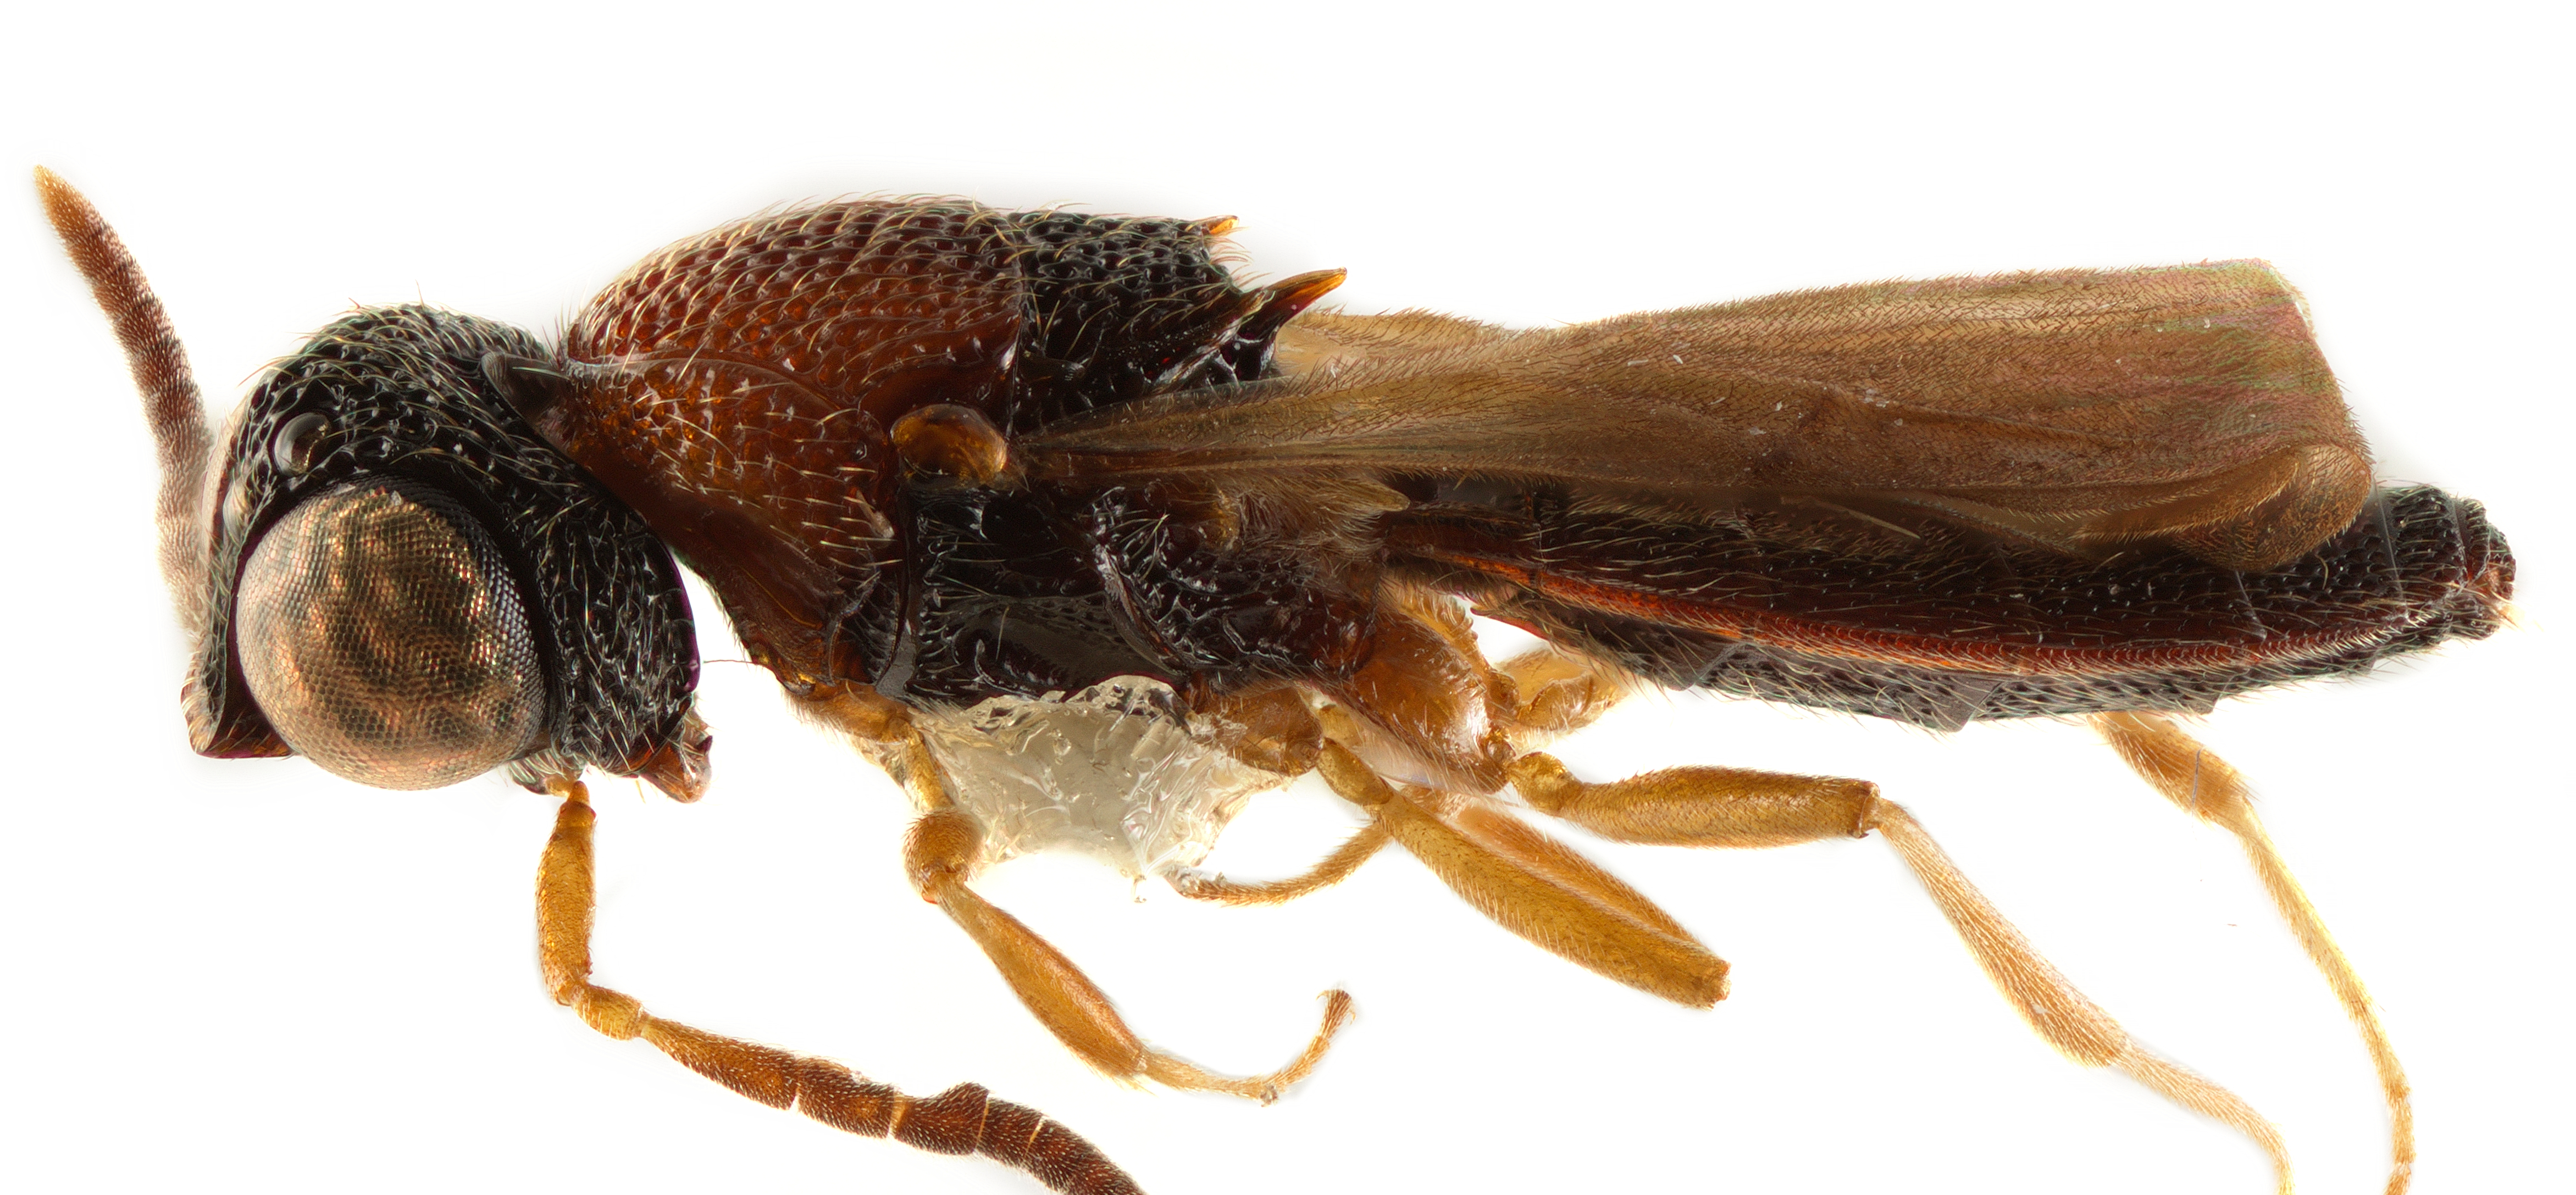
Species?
Acanthoscelio radiatus
